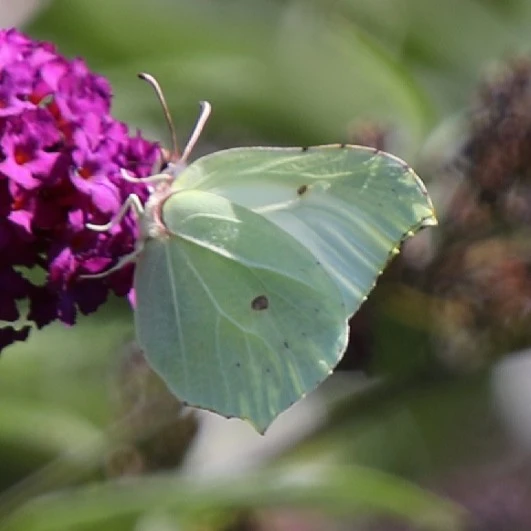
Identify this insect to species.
Gonepteryx rhamni
